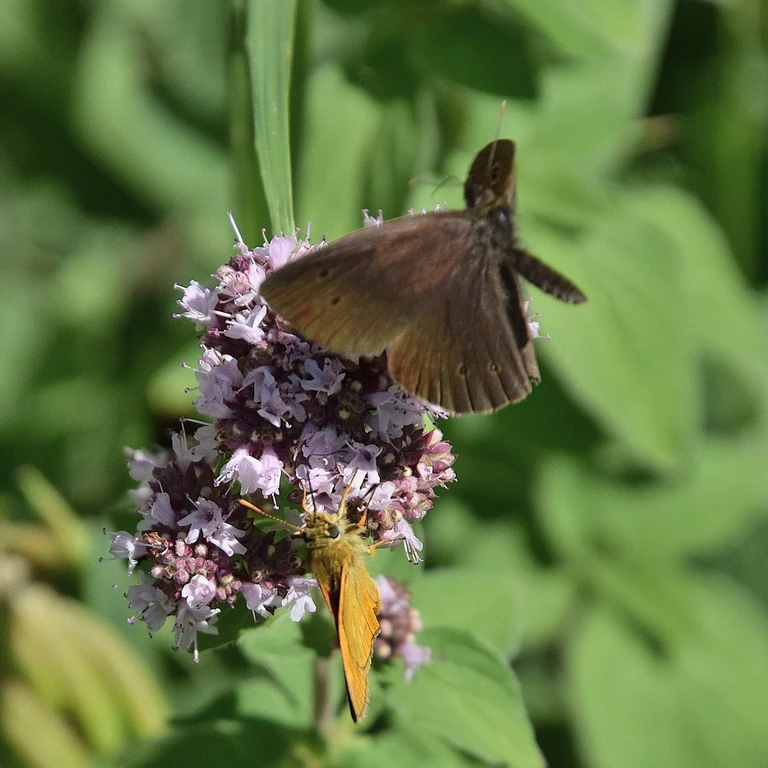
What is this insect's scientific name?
Aphantopus hyperantus
